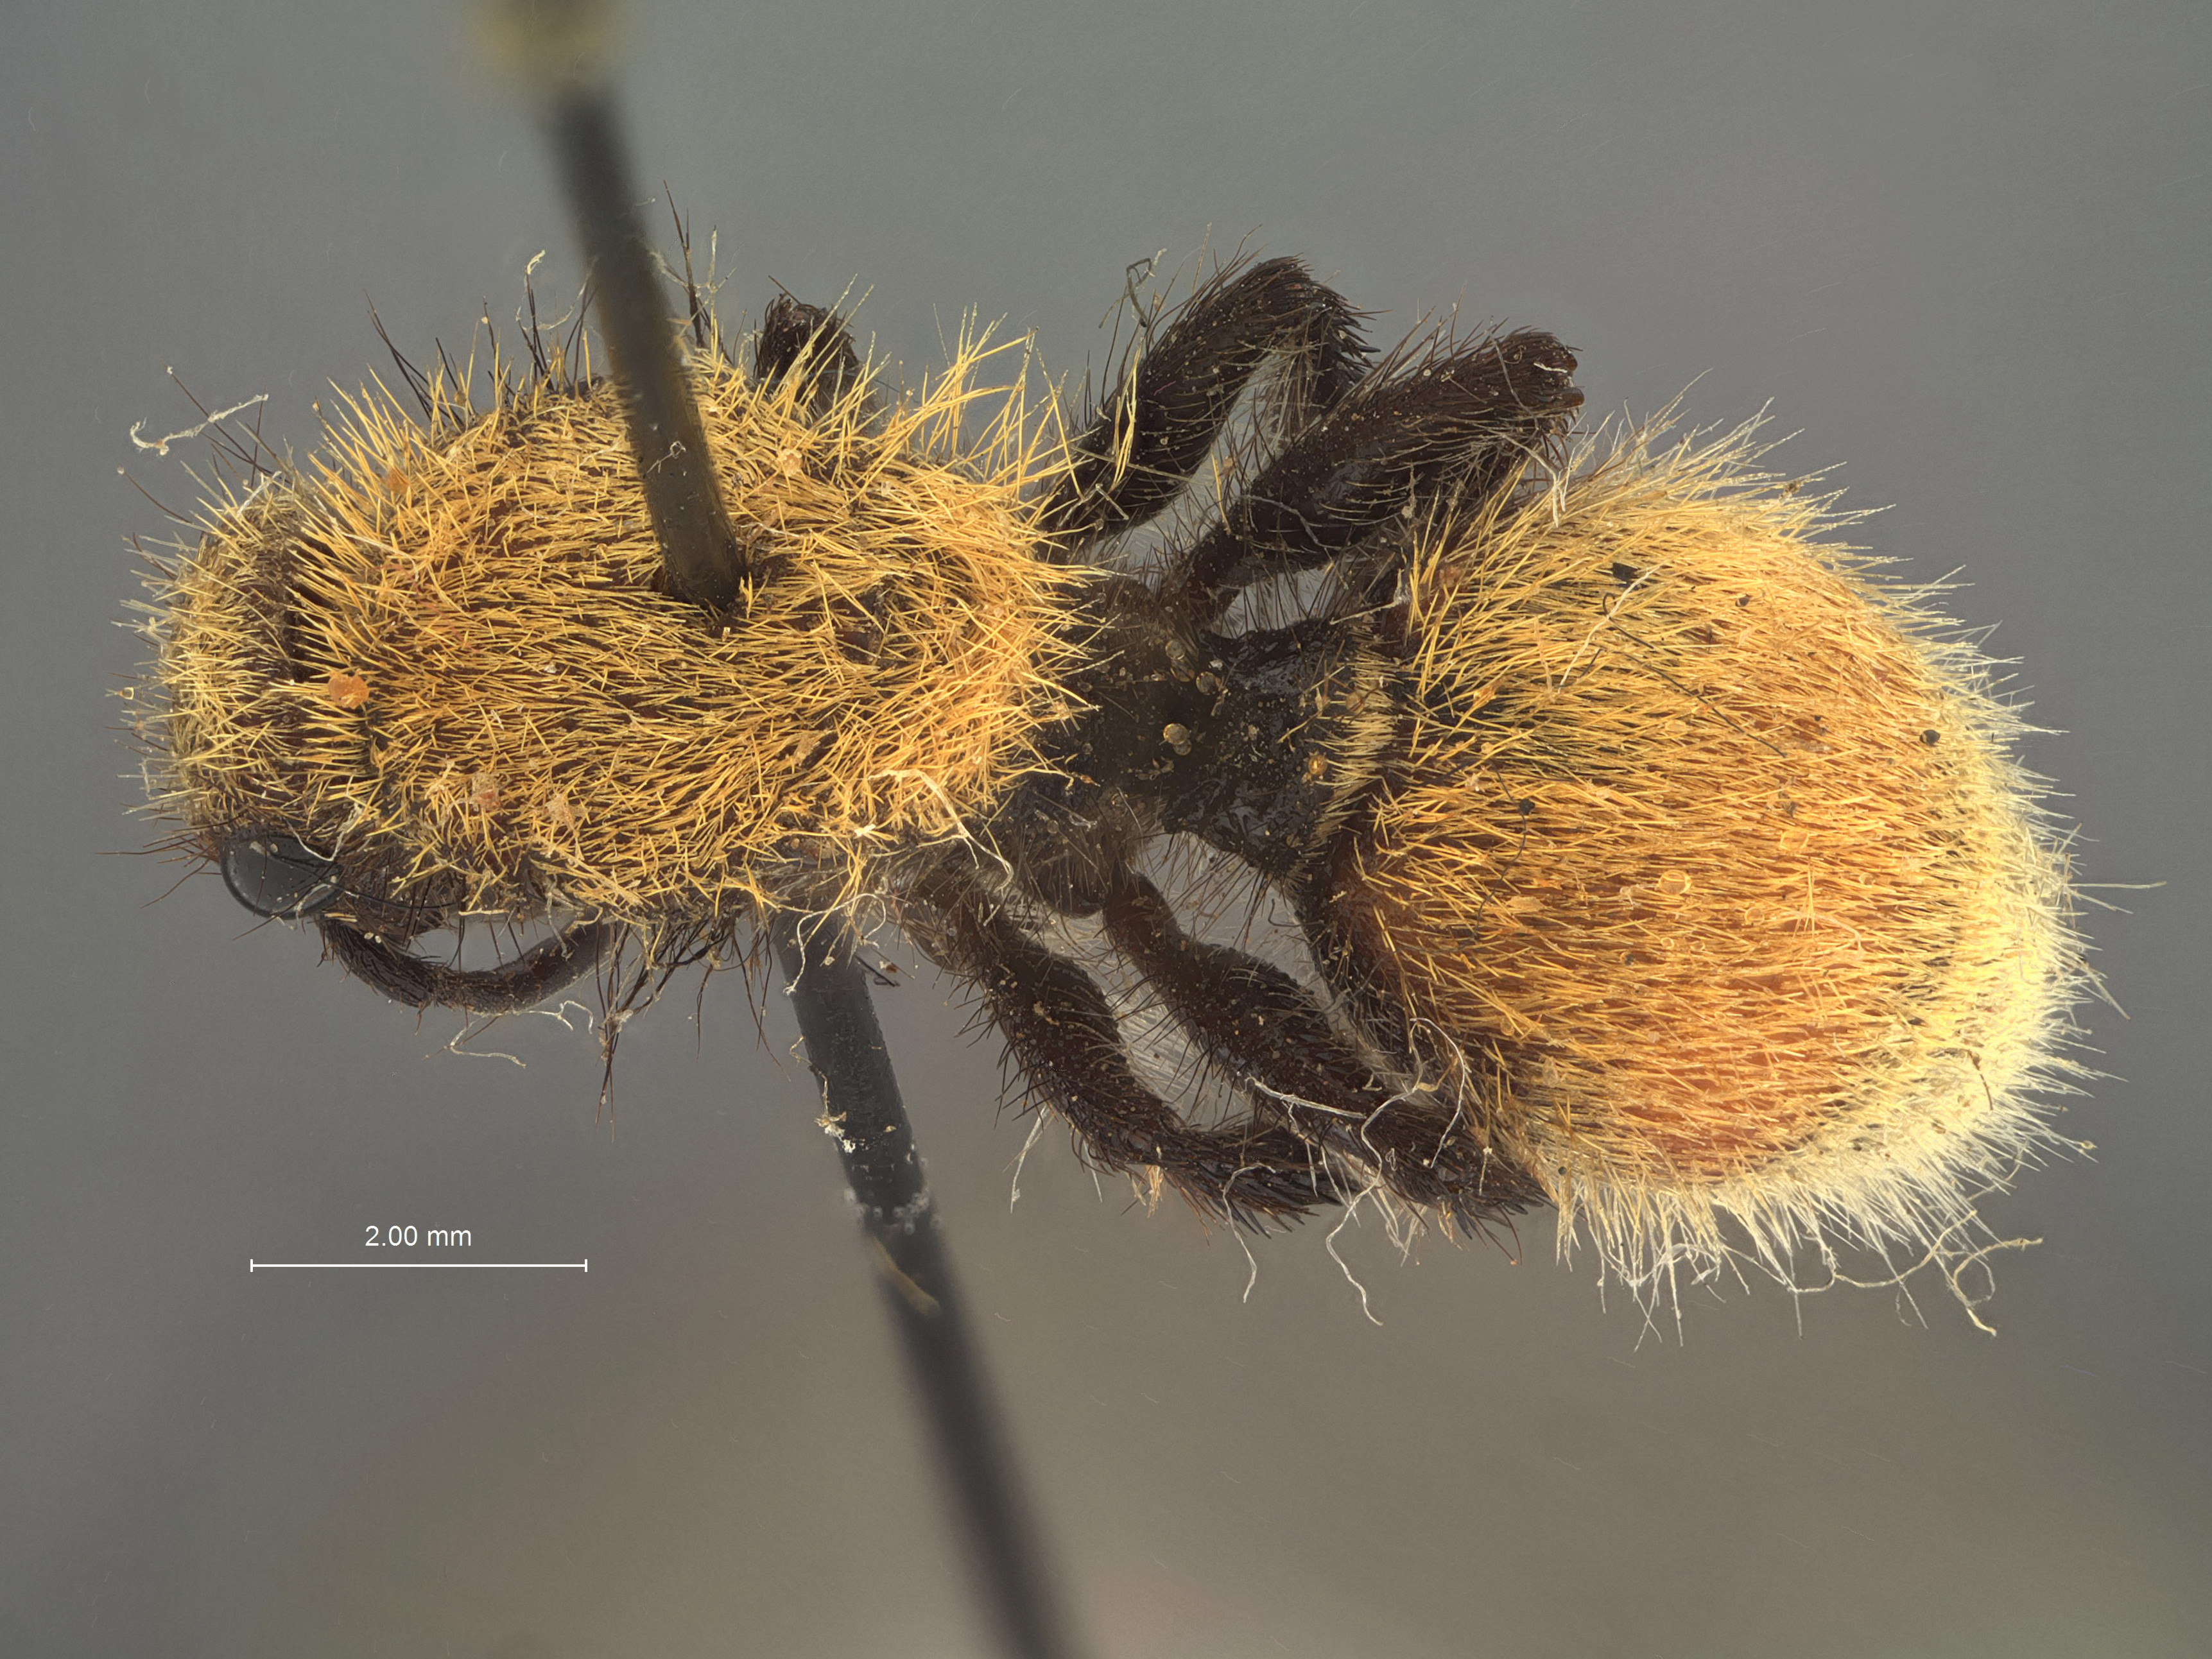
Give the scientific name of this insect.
Dasymutilla sulcatulla
